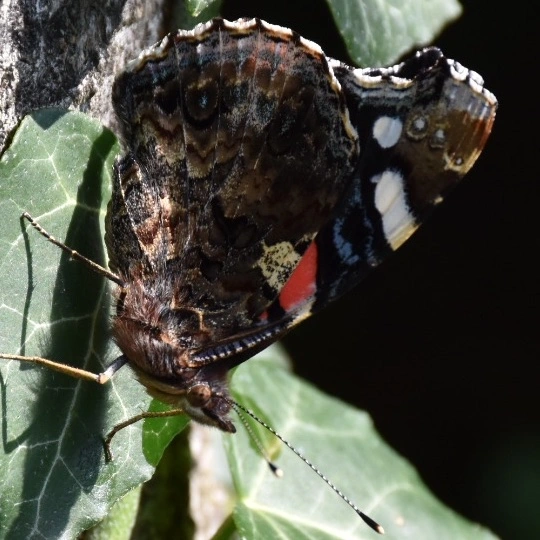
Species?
Vanessa atalanta
